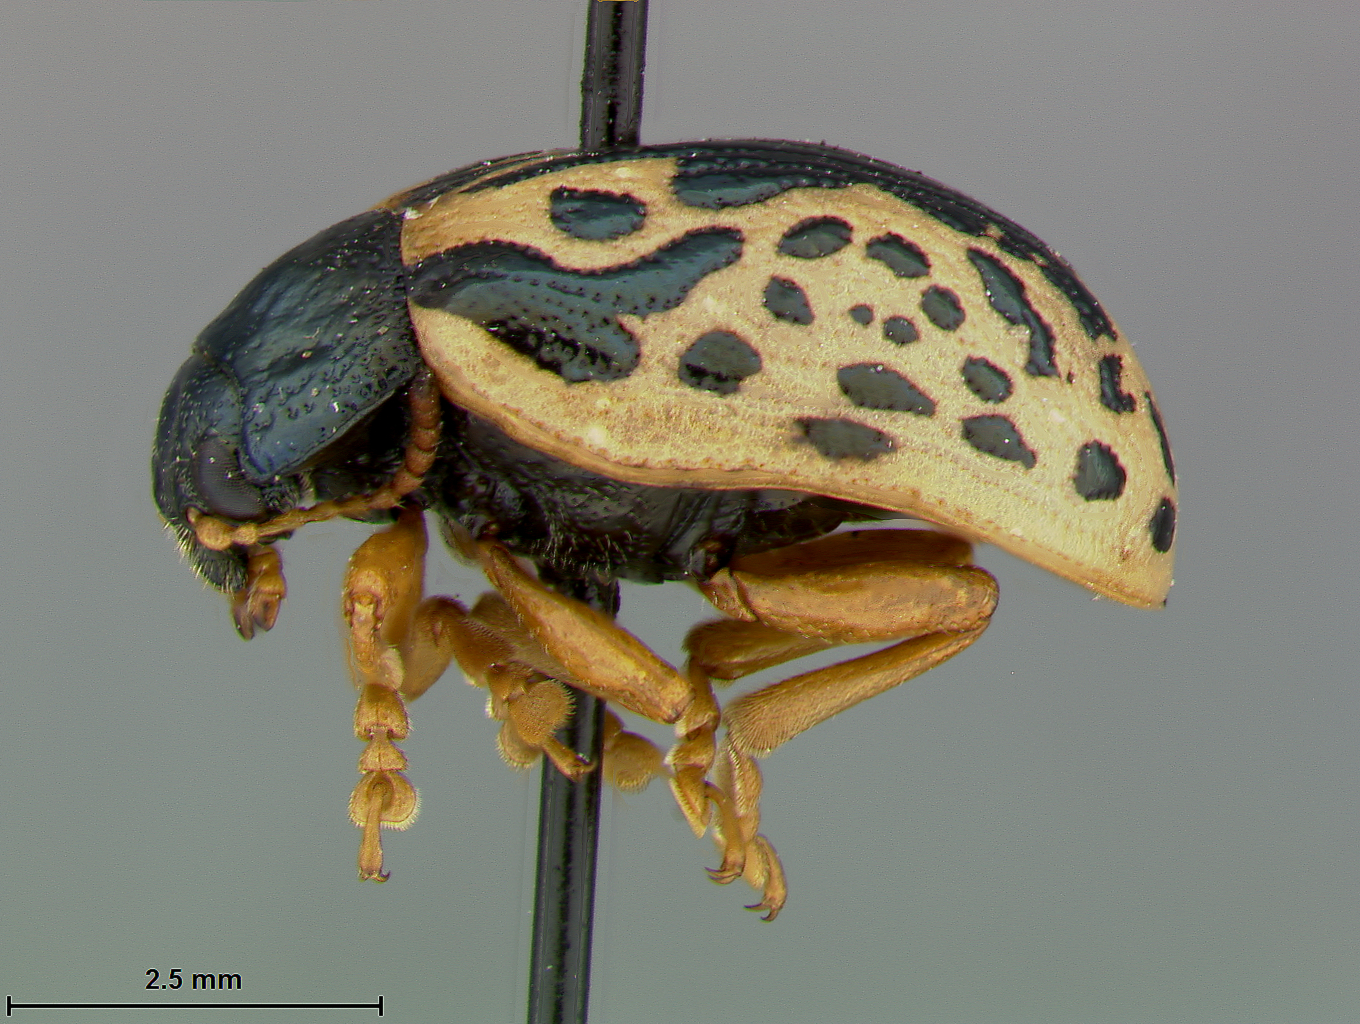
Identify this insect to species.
Calligrapha amelia
